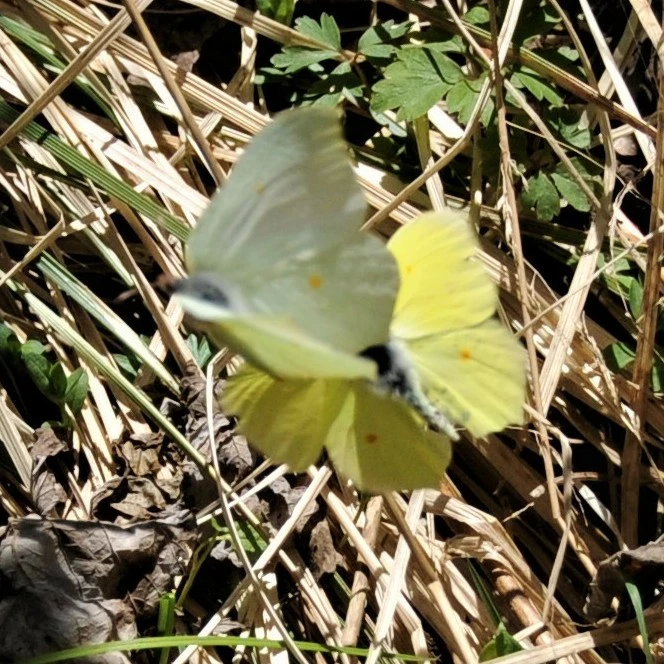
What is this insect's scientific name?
Gonepteryx rhamni
